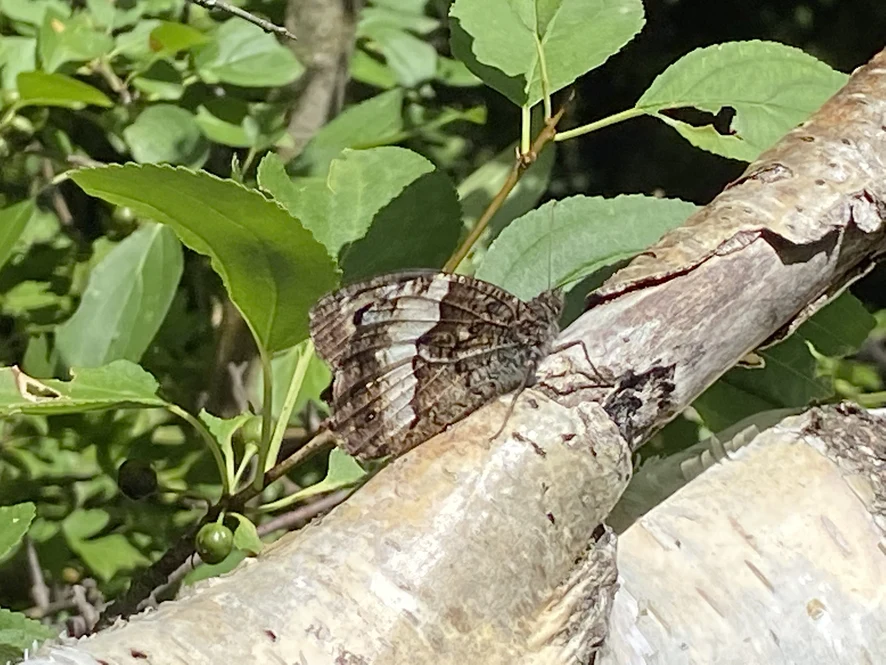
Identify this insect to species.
Hipparchia fagi
